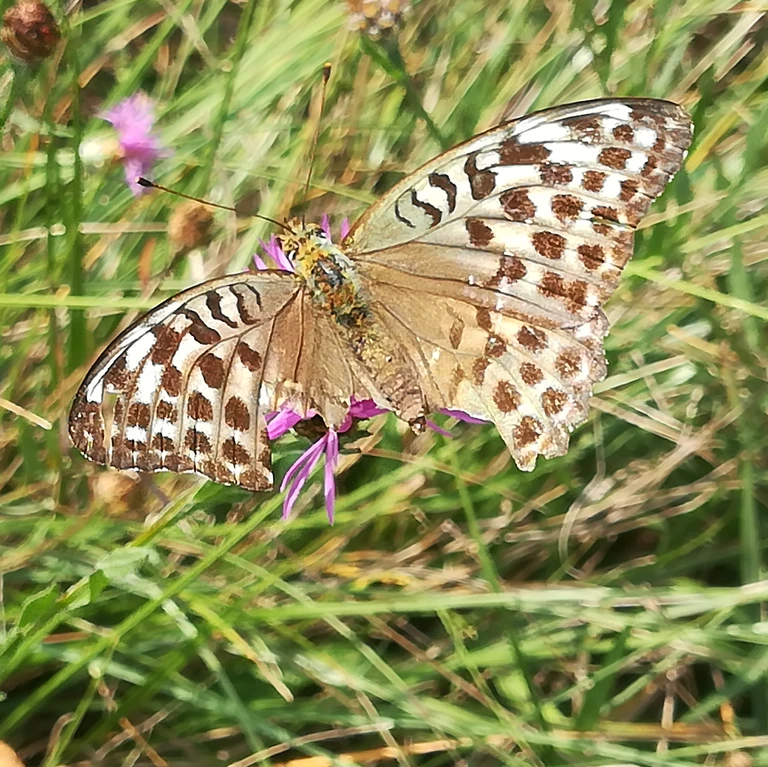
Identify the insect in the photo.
Argynnis paphia
